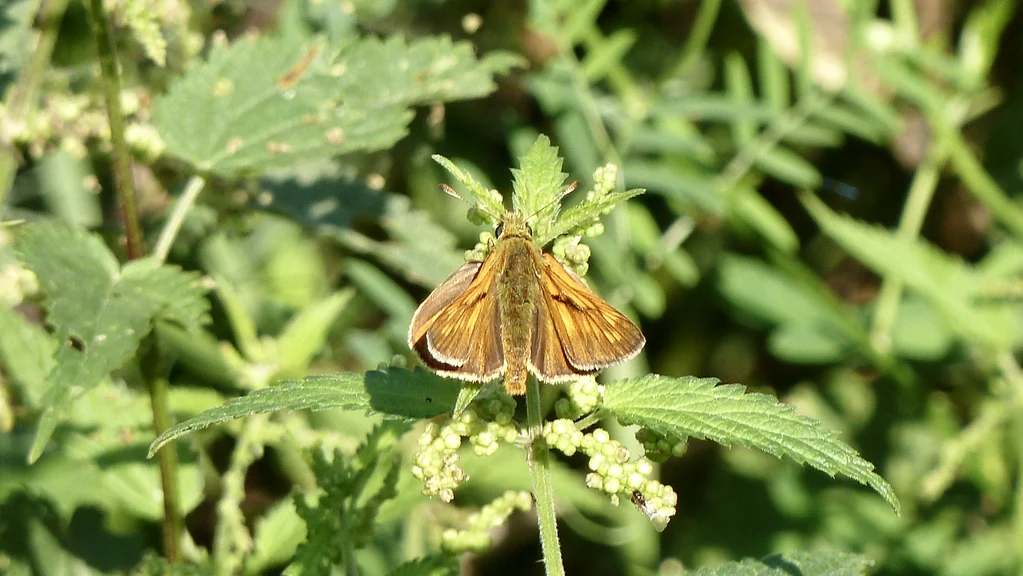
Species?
Ochlodes sylvanus (also Ochlodes venata)
